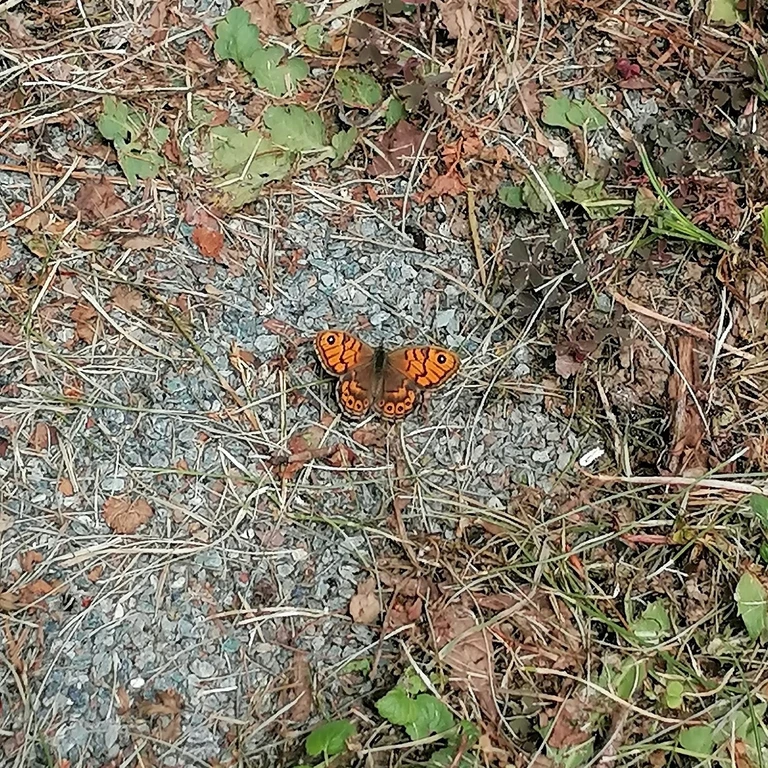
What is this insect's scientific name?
Lasiommata megera (also Pararge megera)
